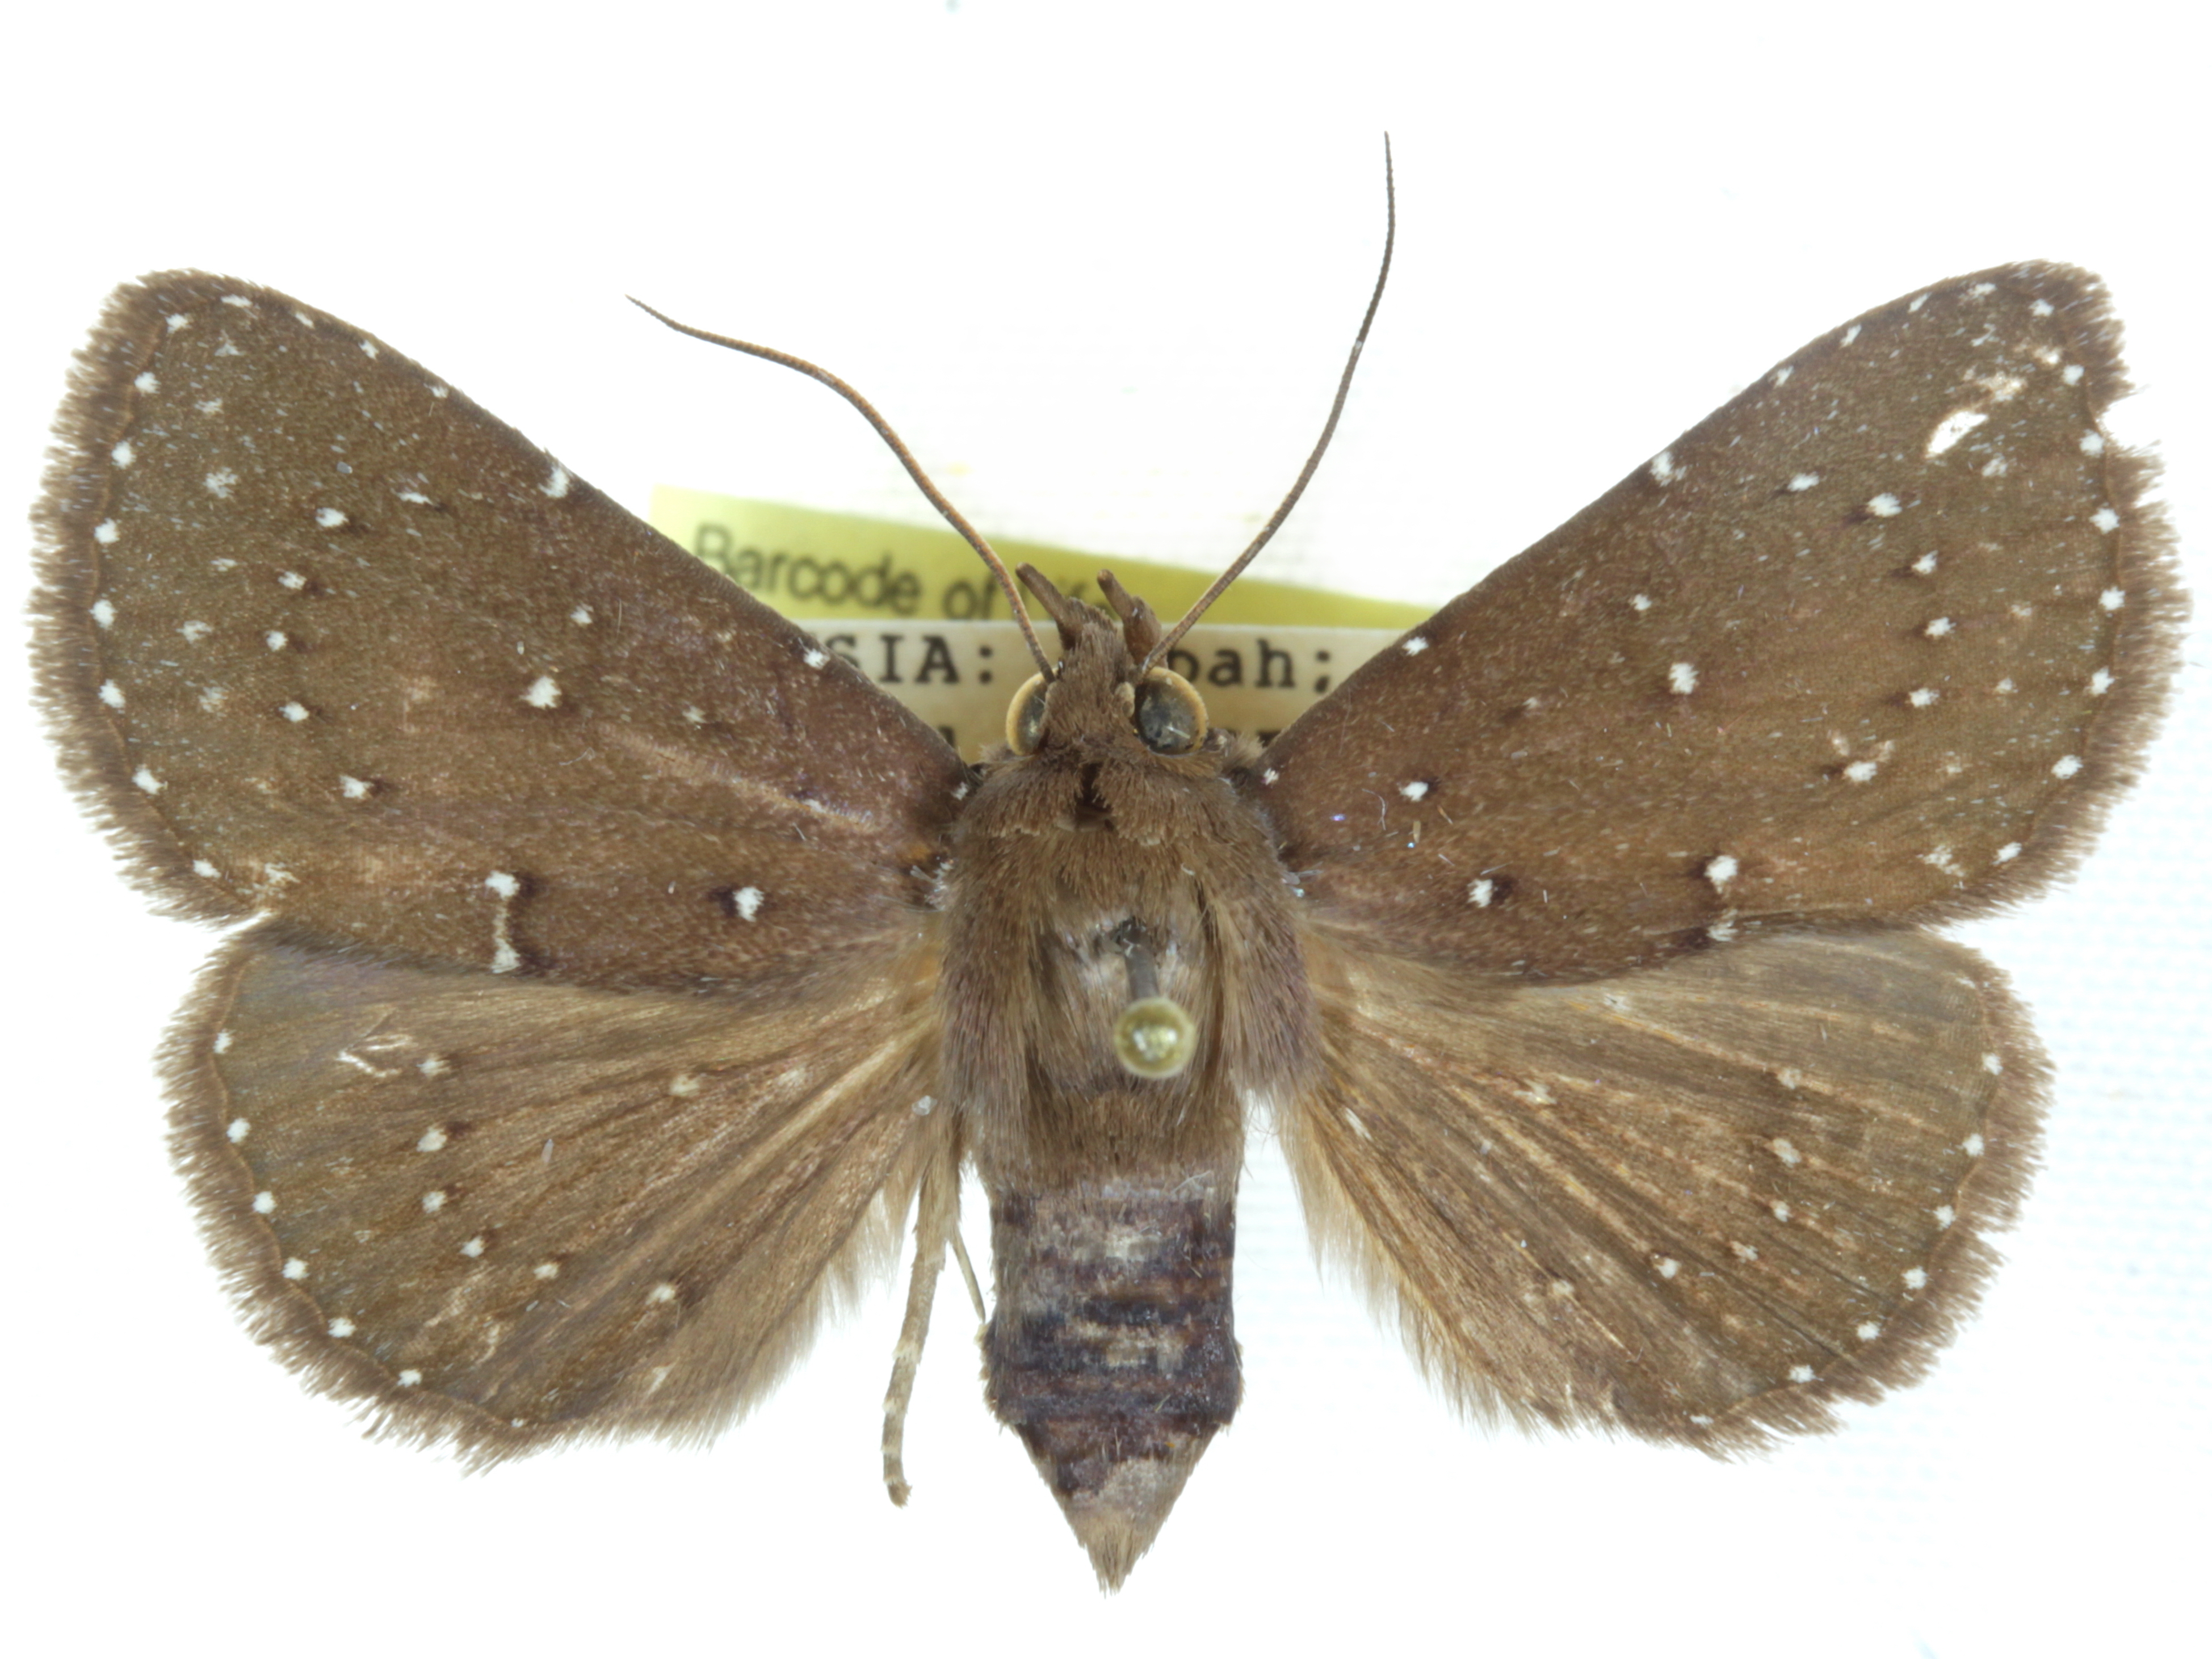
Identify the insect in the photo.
Saroba albopunctata
